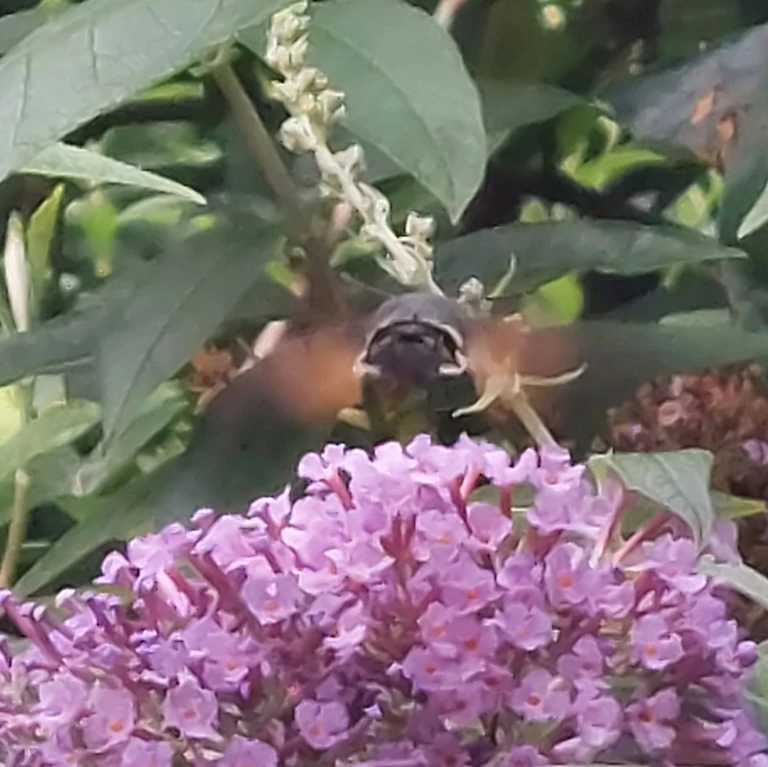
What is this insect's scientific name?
Macroglossum stellatarum
